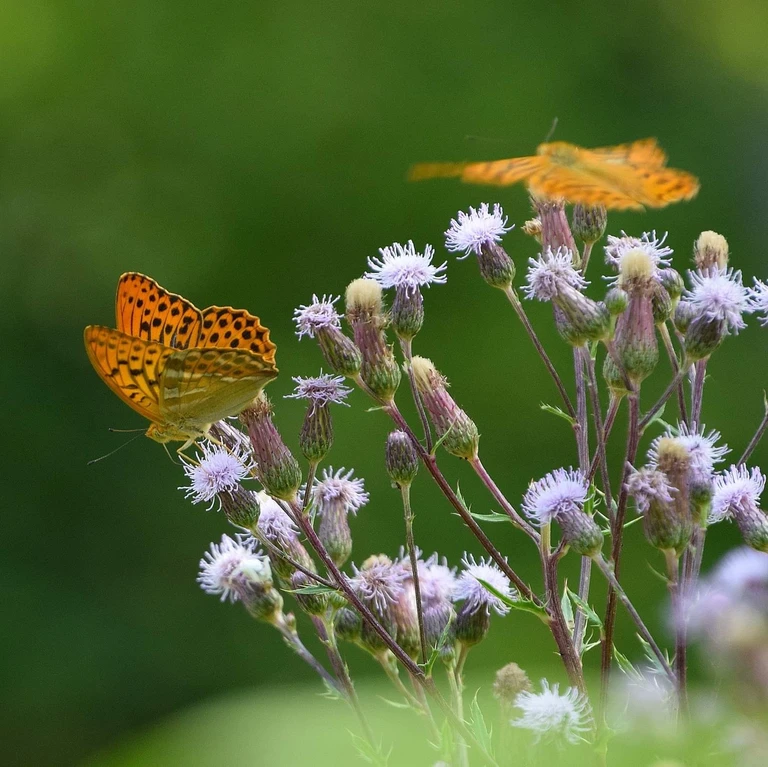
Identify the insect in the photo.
Argynnis paphia
